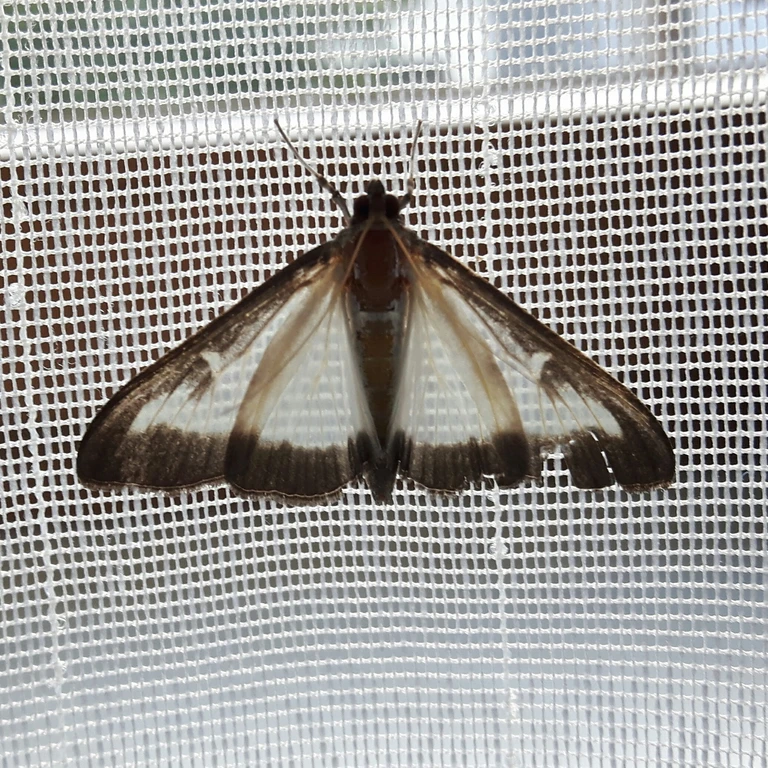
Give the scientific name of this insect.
Cydalima perspectalis
